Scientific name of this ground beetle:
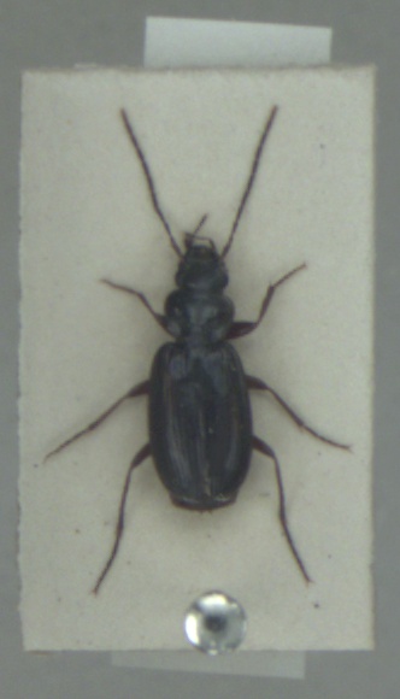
Badister dilatatus
